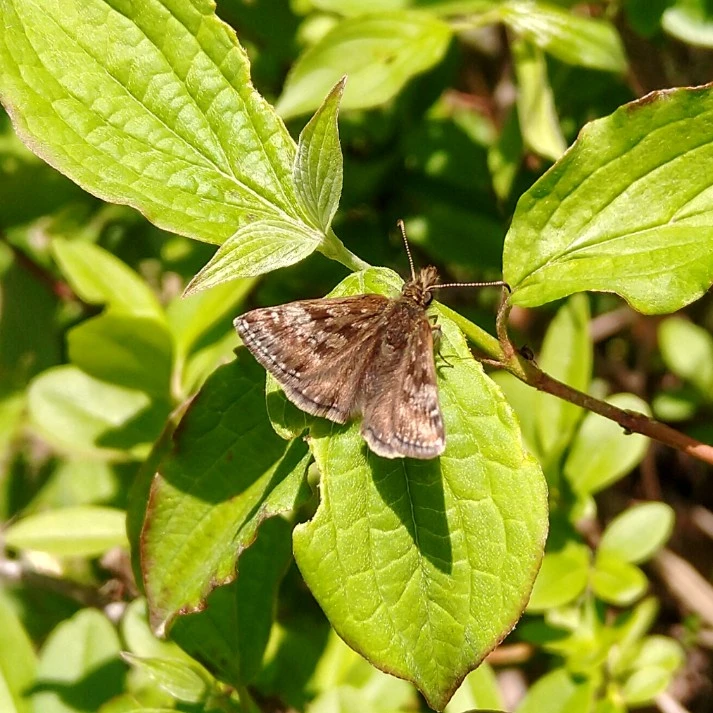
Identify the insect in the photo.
Erynnis tages
